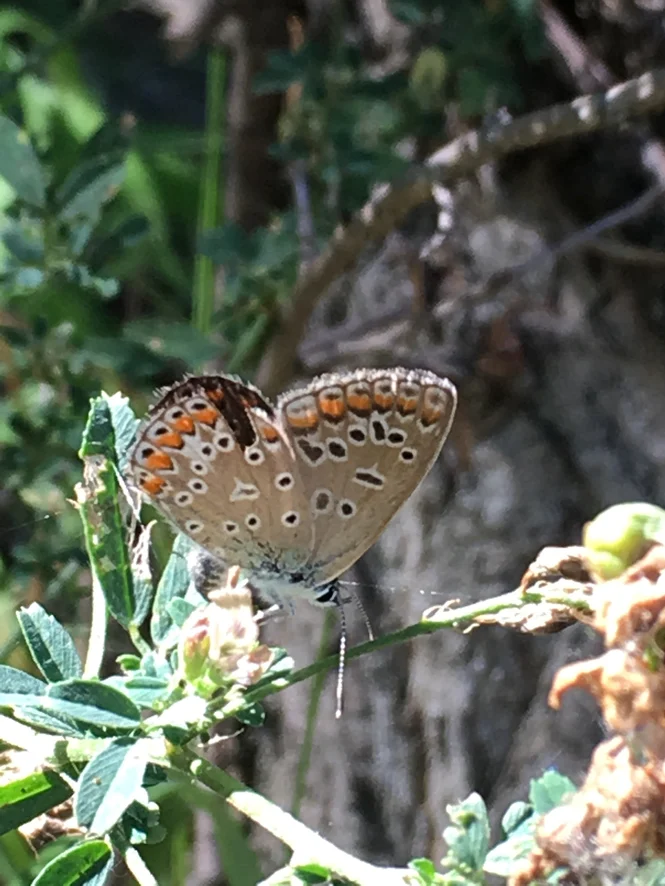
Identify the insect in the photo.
Polyommatus icarus
